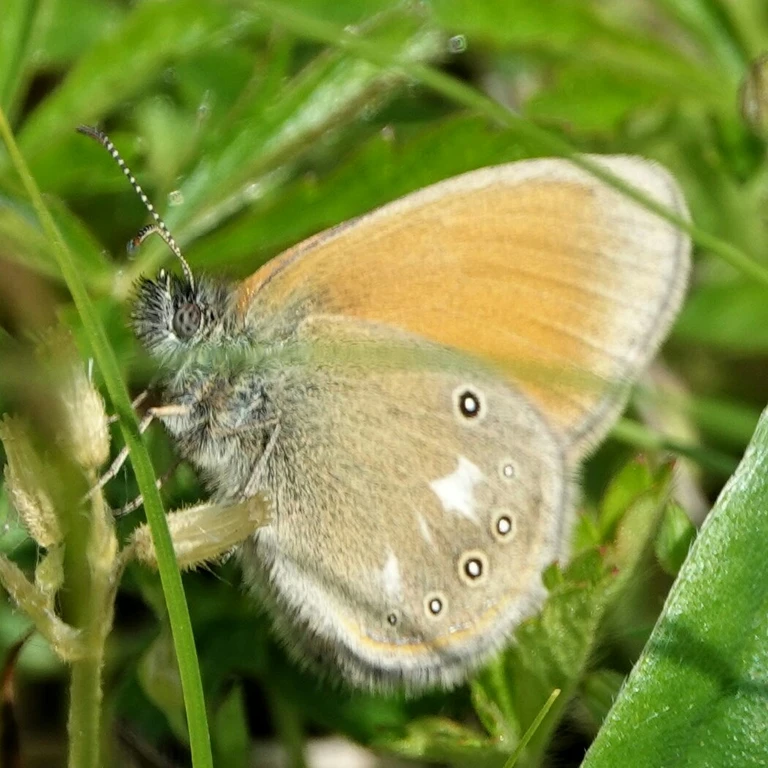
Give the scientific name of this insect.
Coenonympha glycerion (also Coenonympha iphis)
